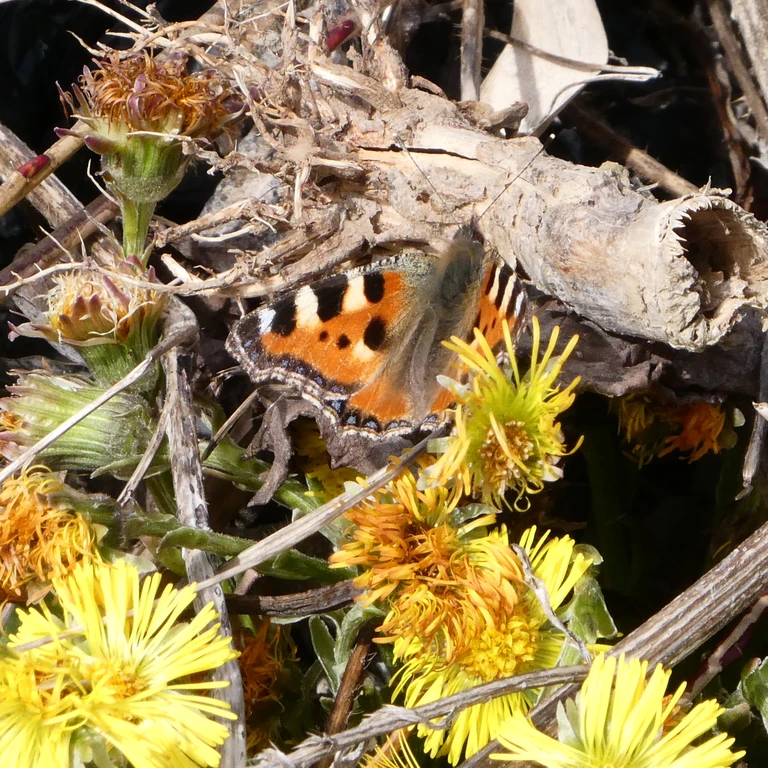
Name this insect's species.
Aglais urticae
